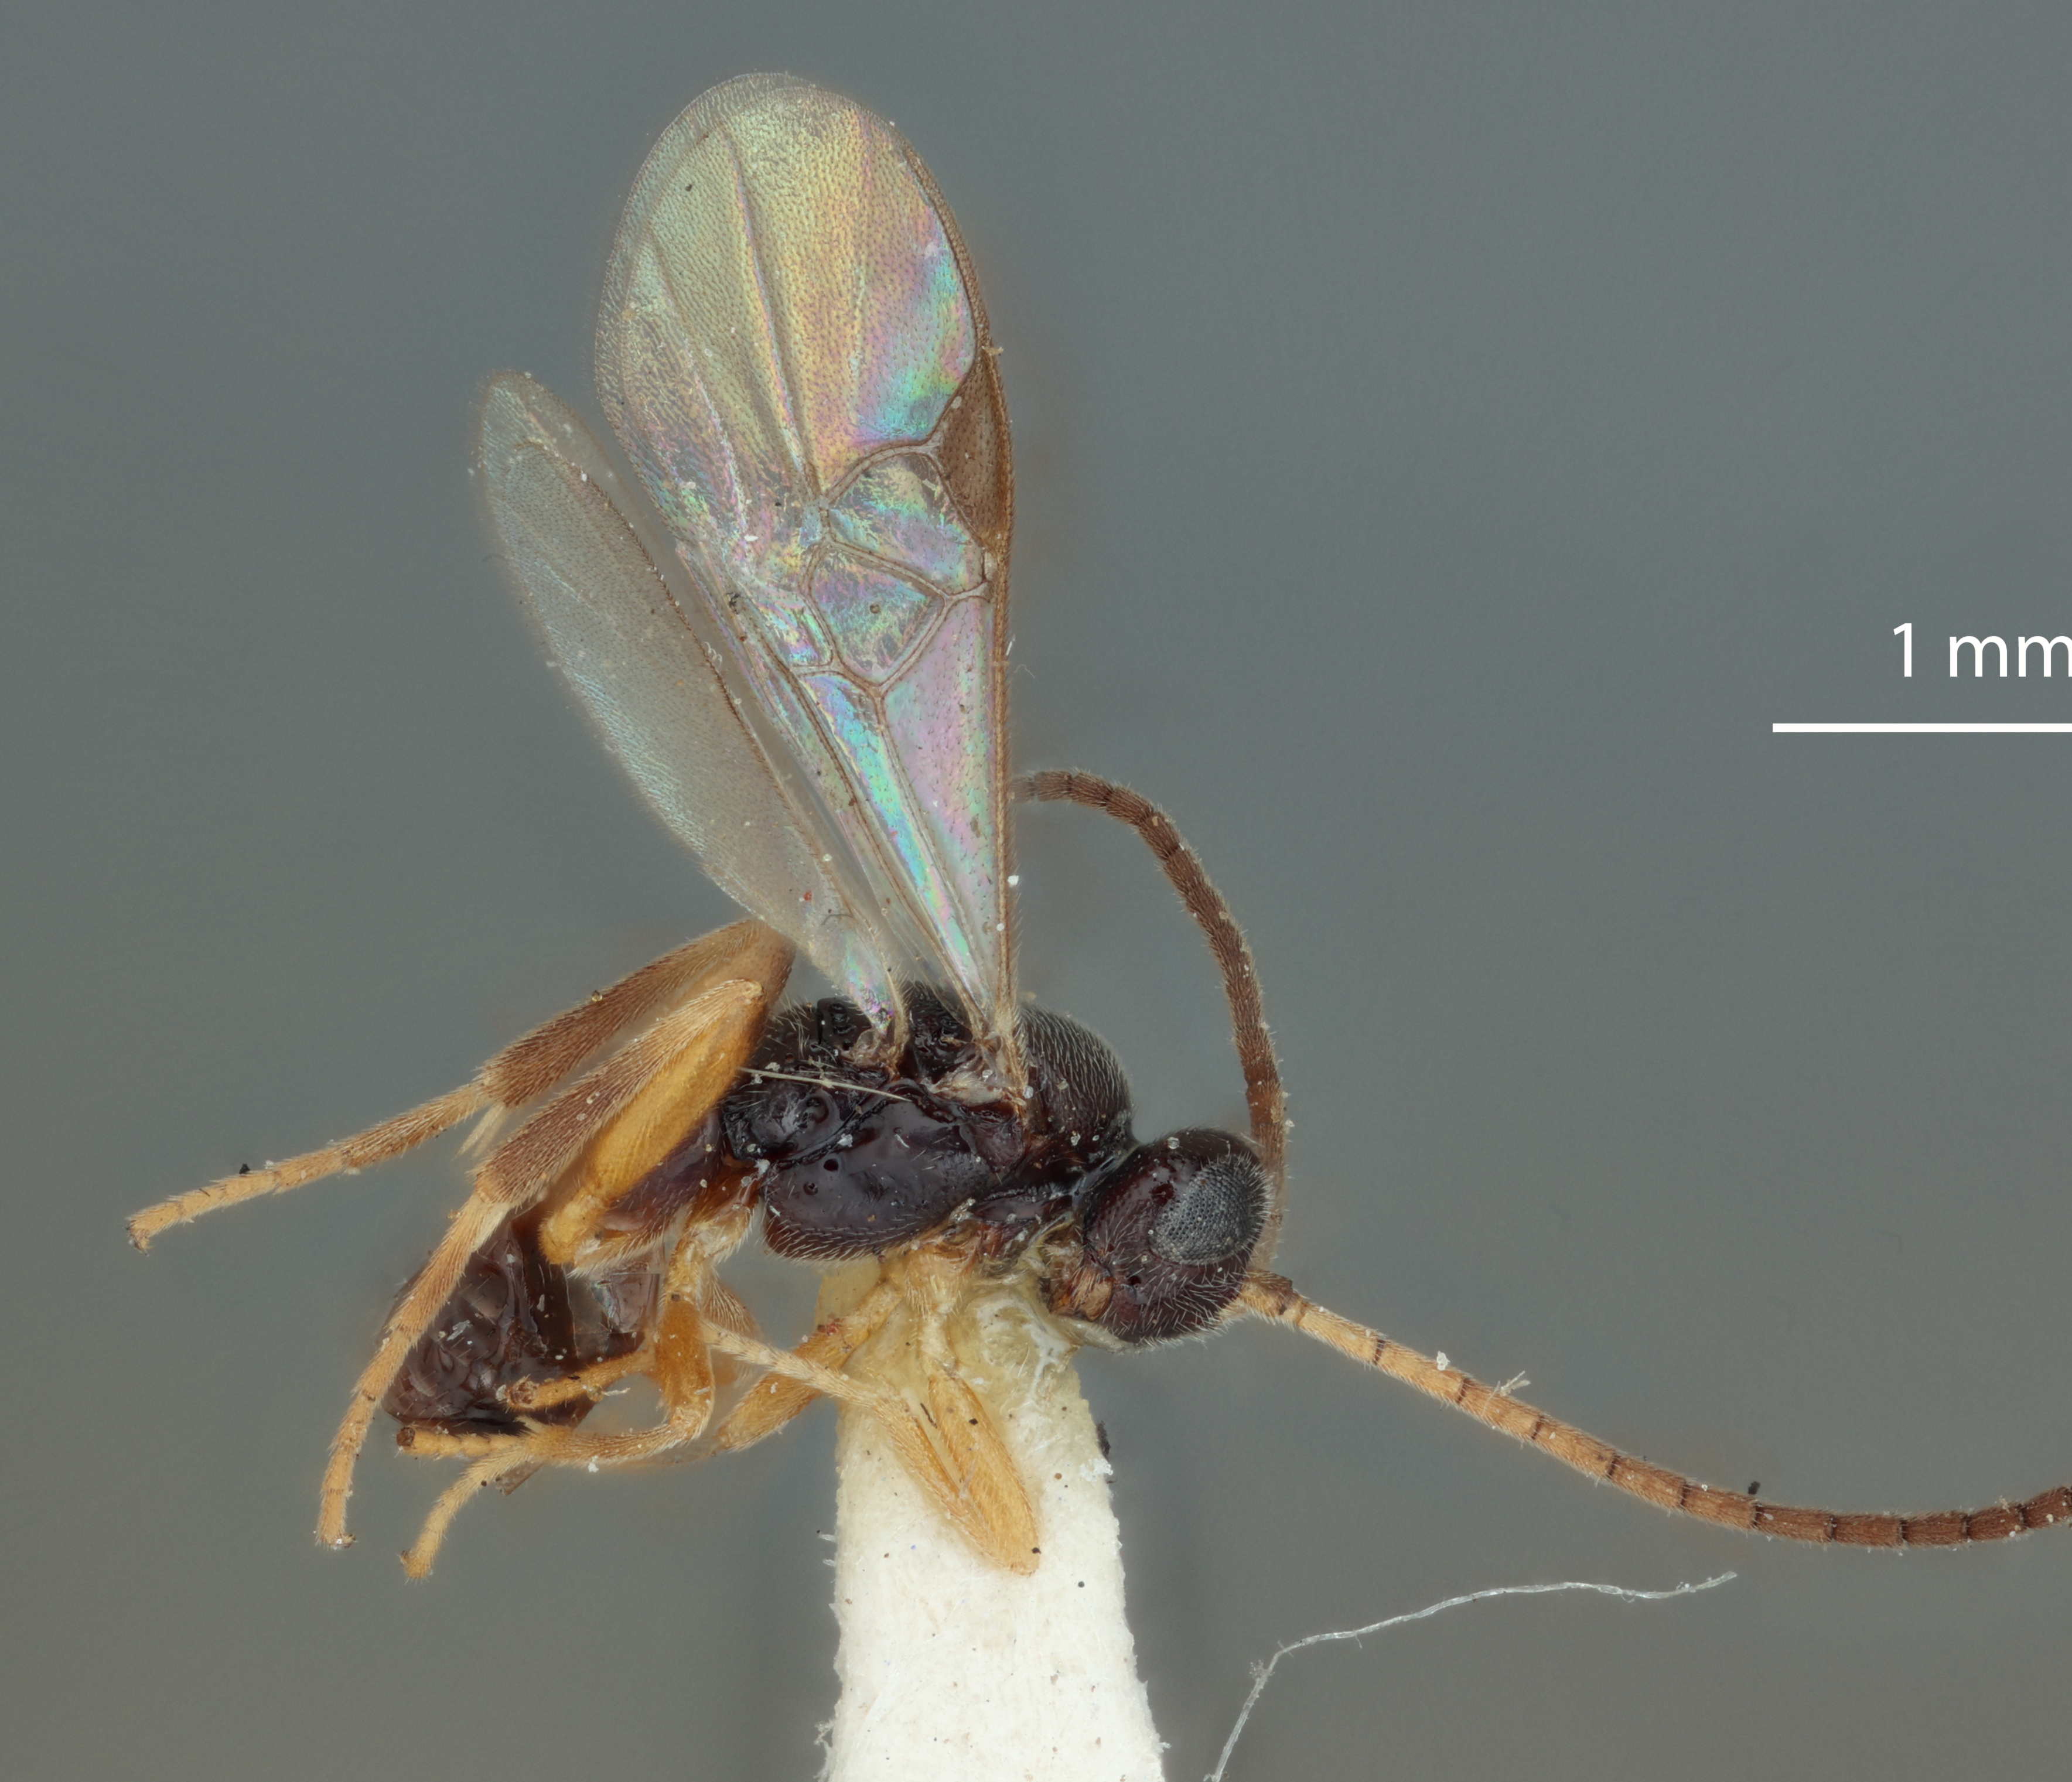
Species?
Apanteles compressus
